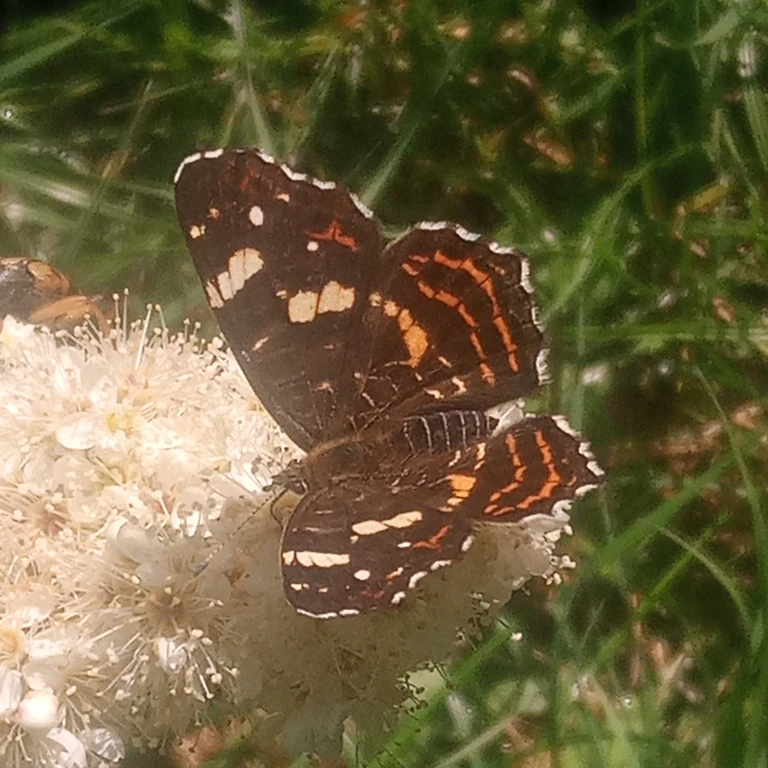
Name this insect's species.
Araschnia levana
